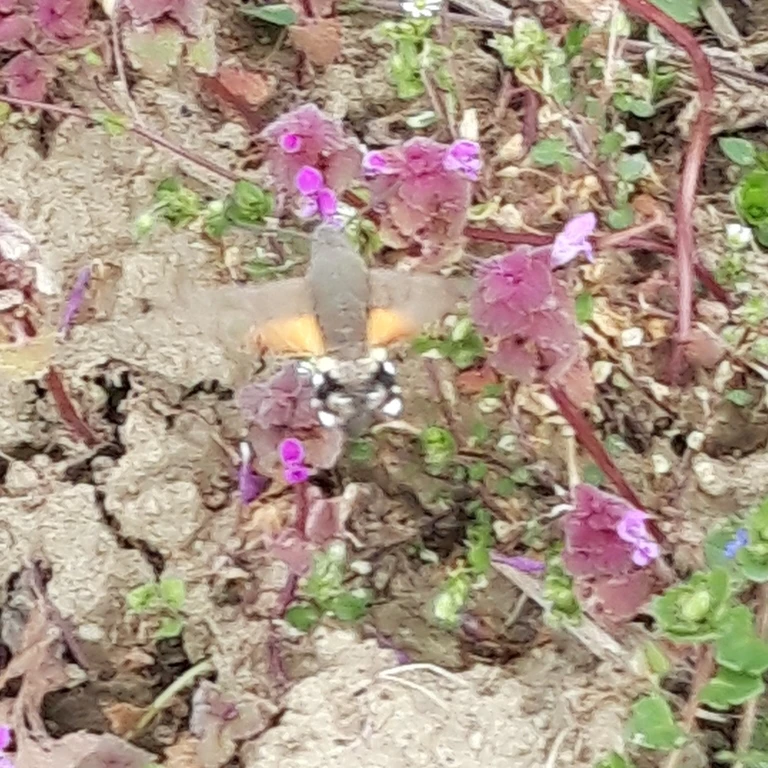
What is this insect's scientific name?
Macroglossum stellatarum
